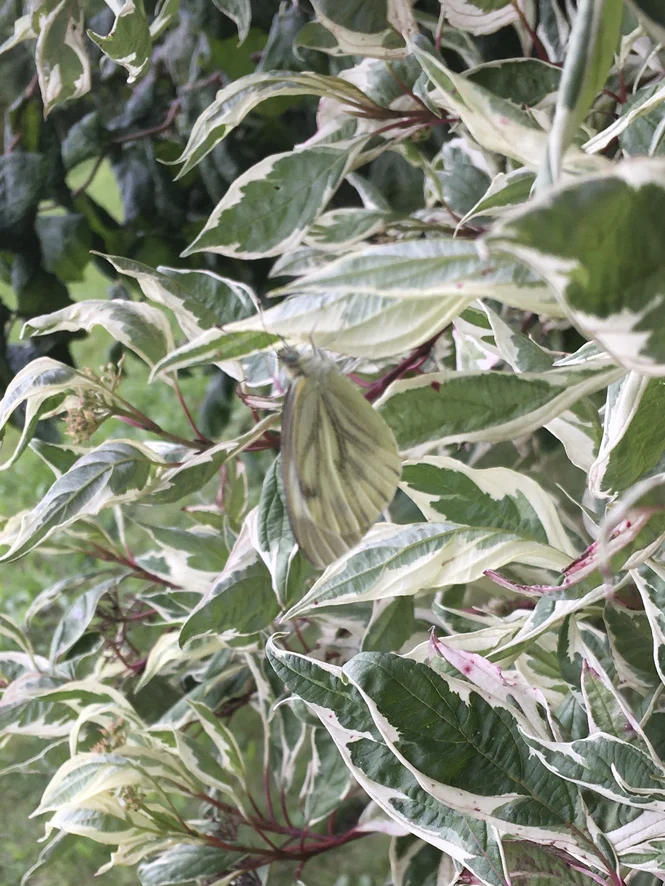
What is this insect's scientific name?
Pieris napi
